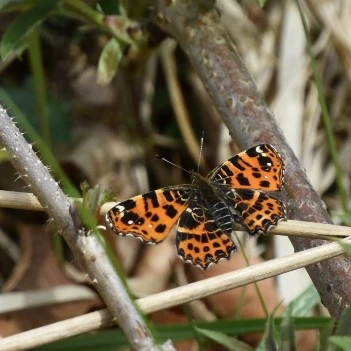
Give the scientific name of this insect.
Araschnia levana
